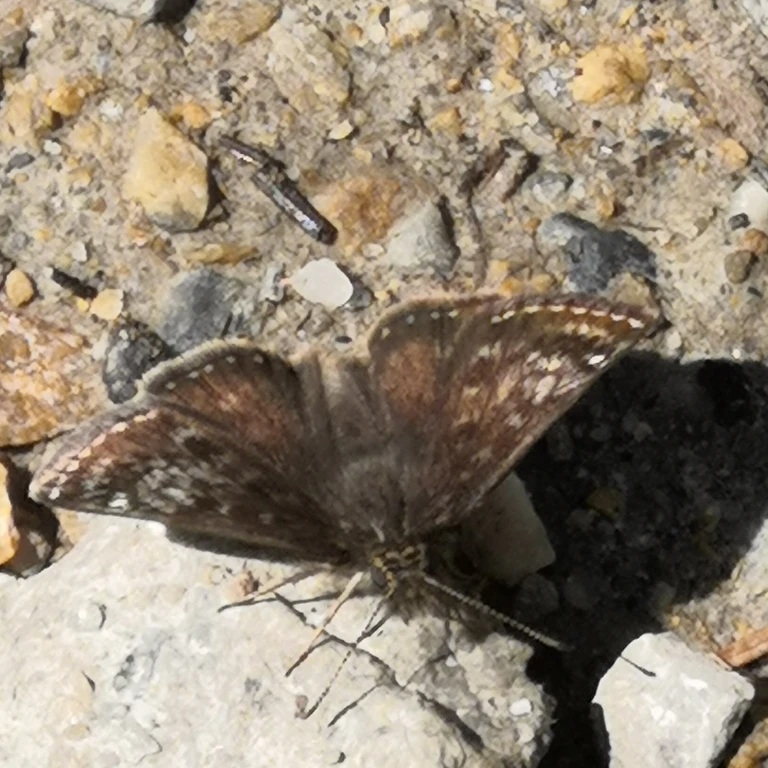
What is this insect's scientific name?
Erynnis tages
